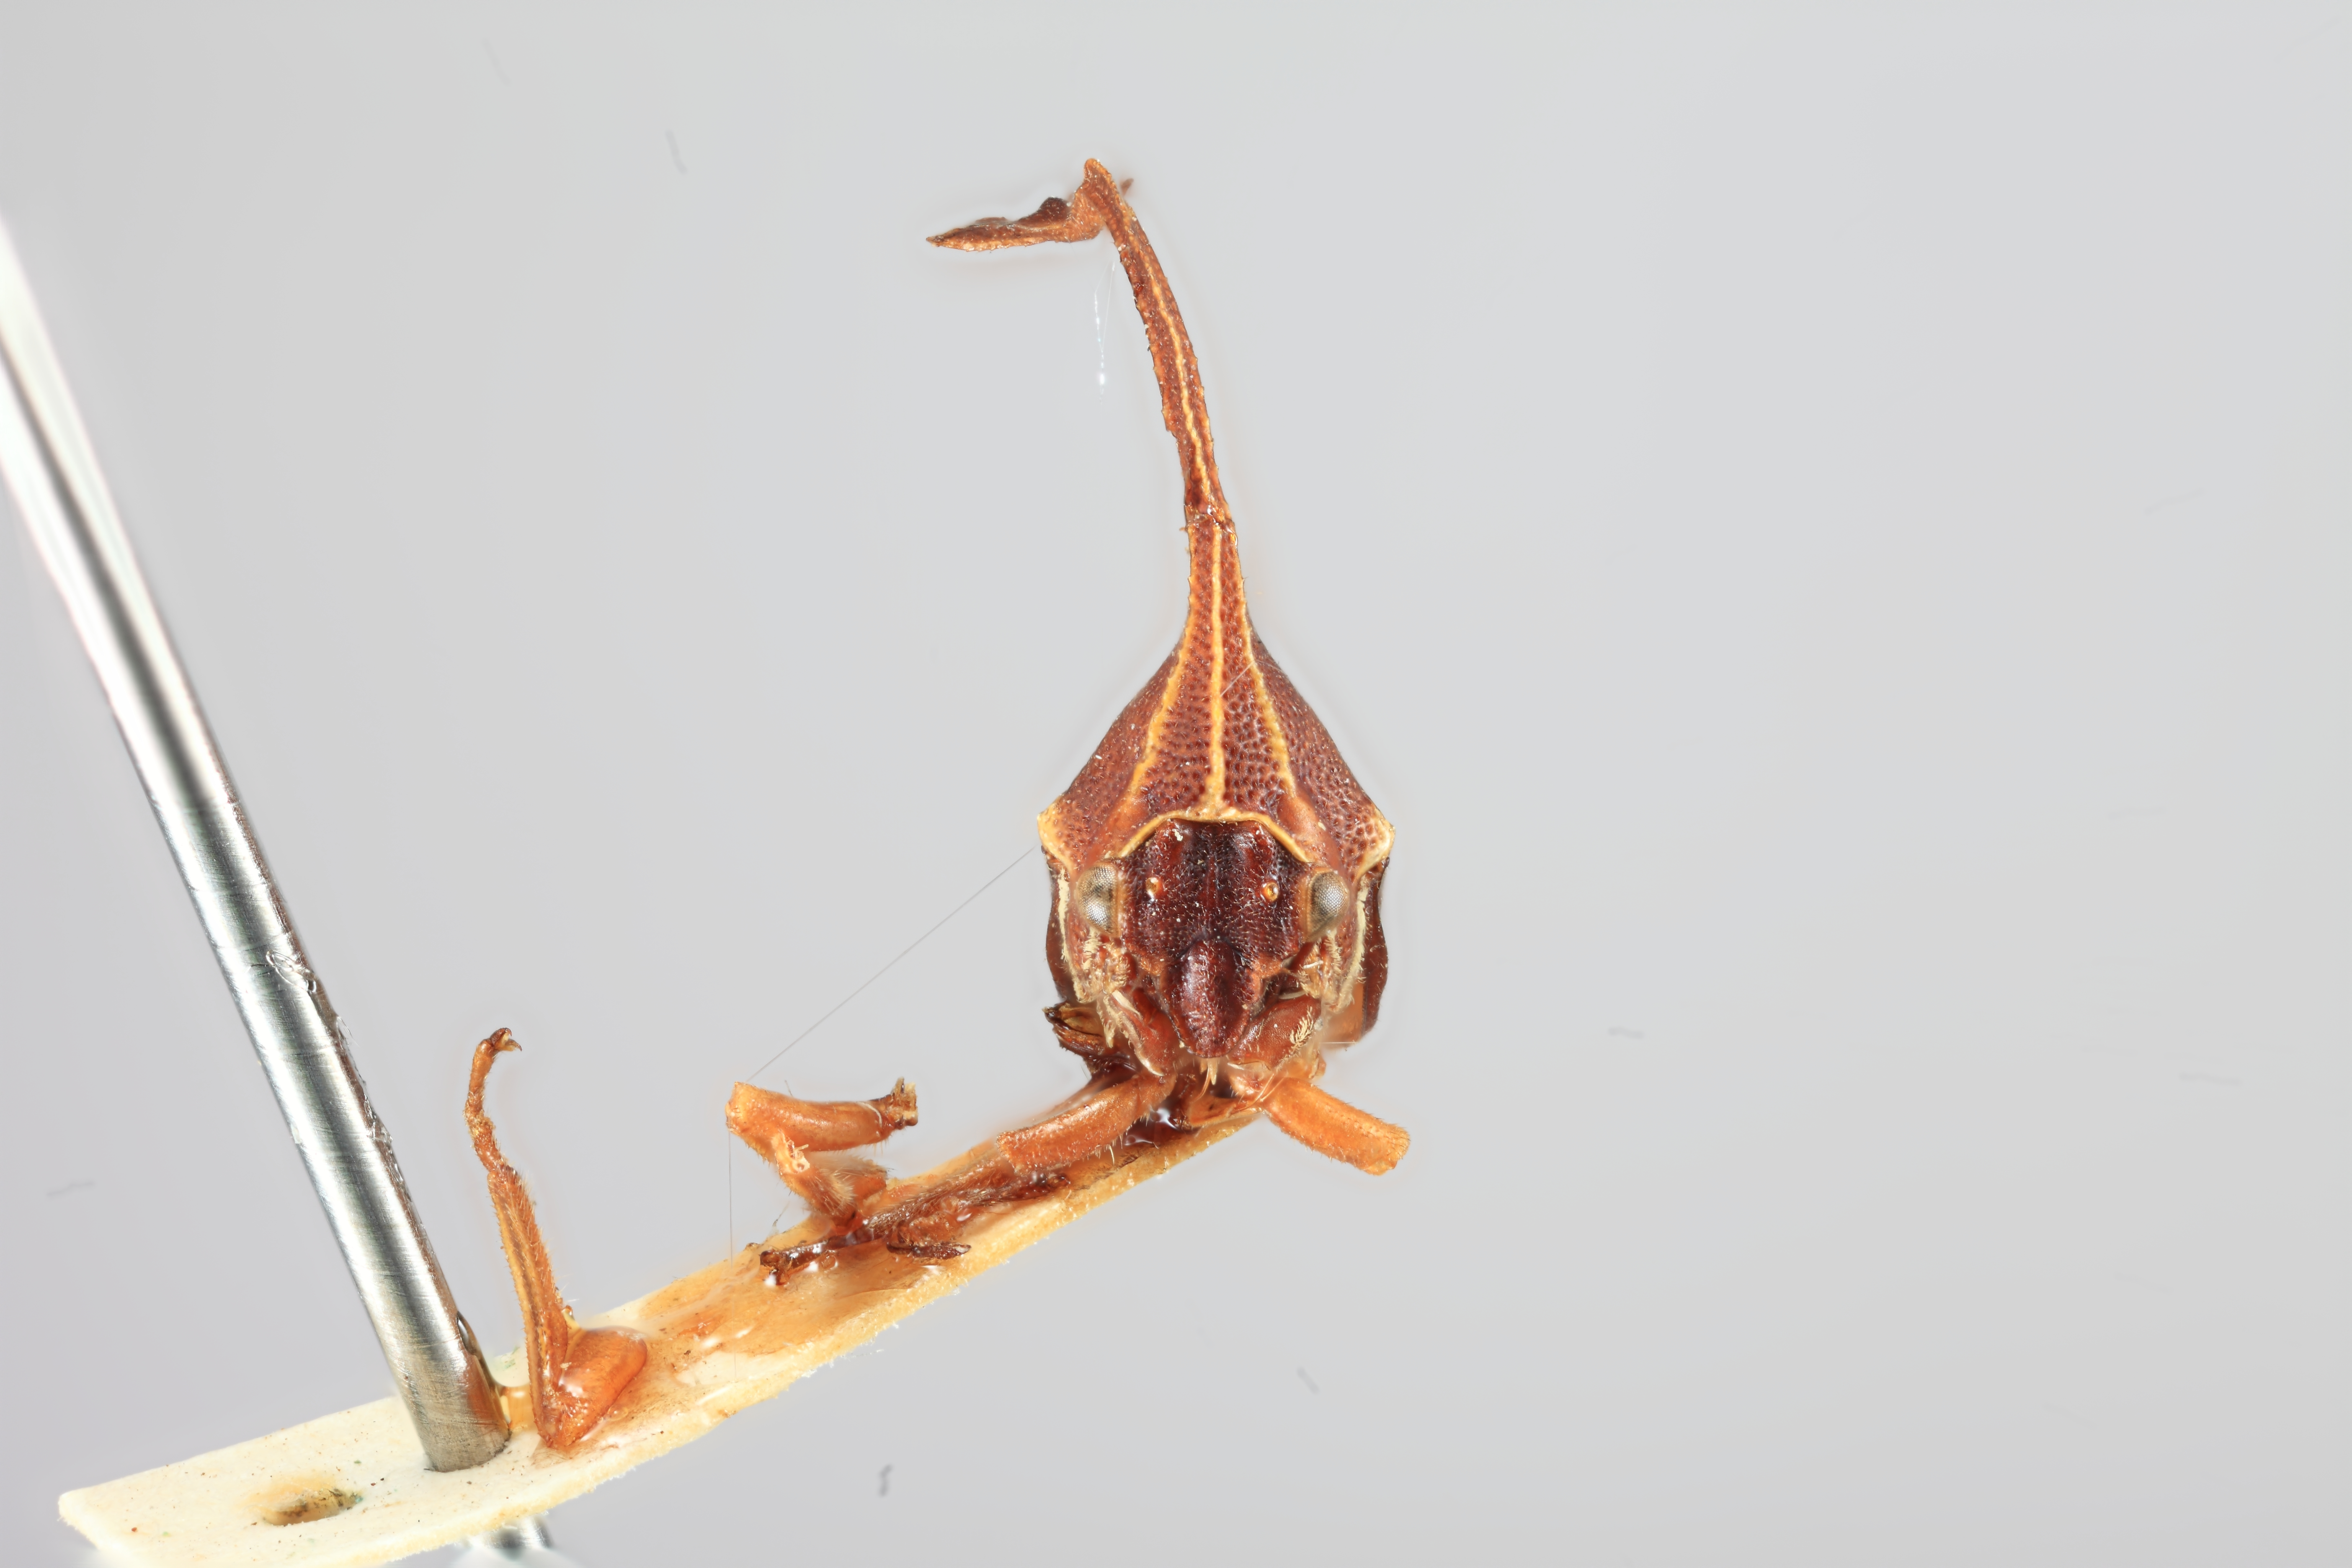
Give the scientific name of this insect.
Hypsauchenia recurva
